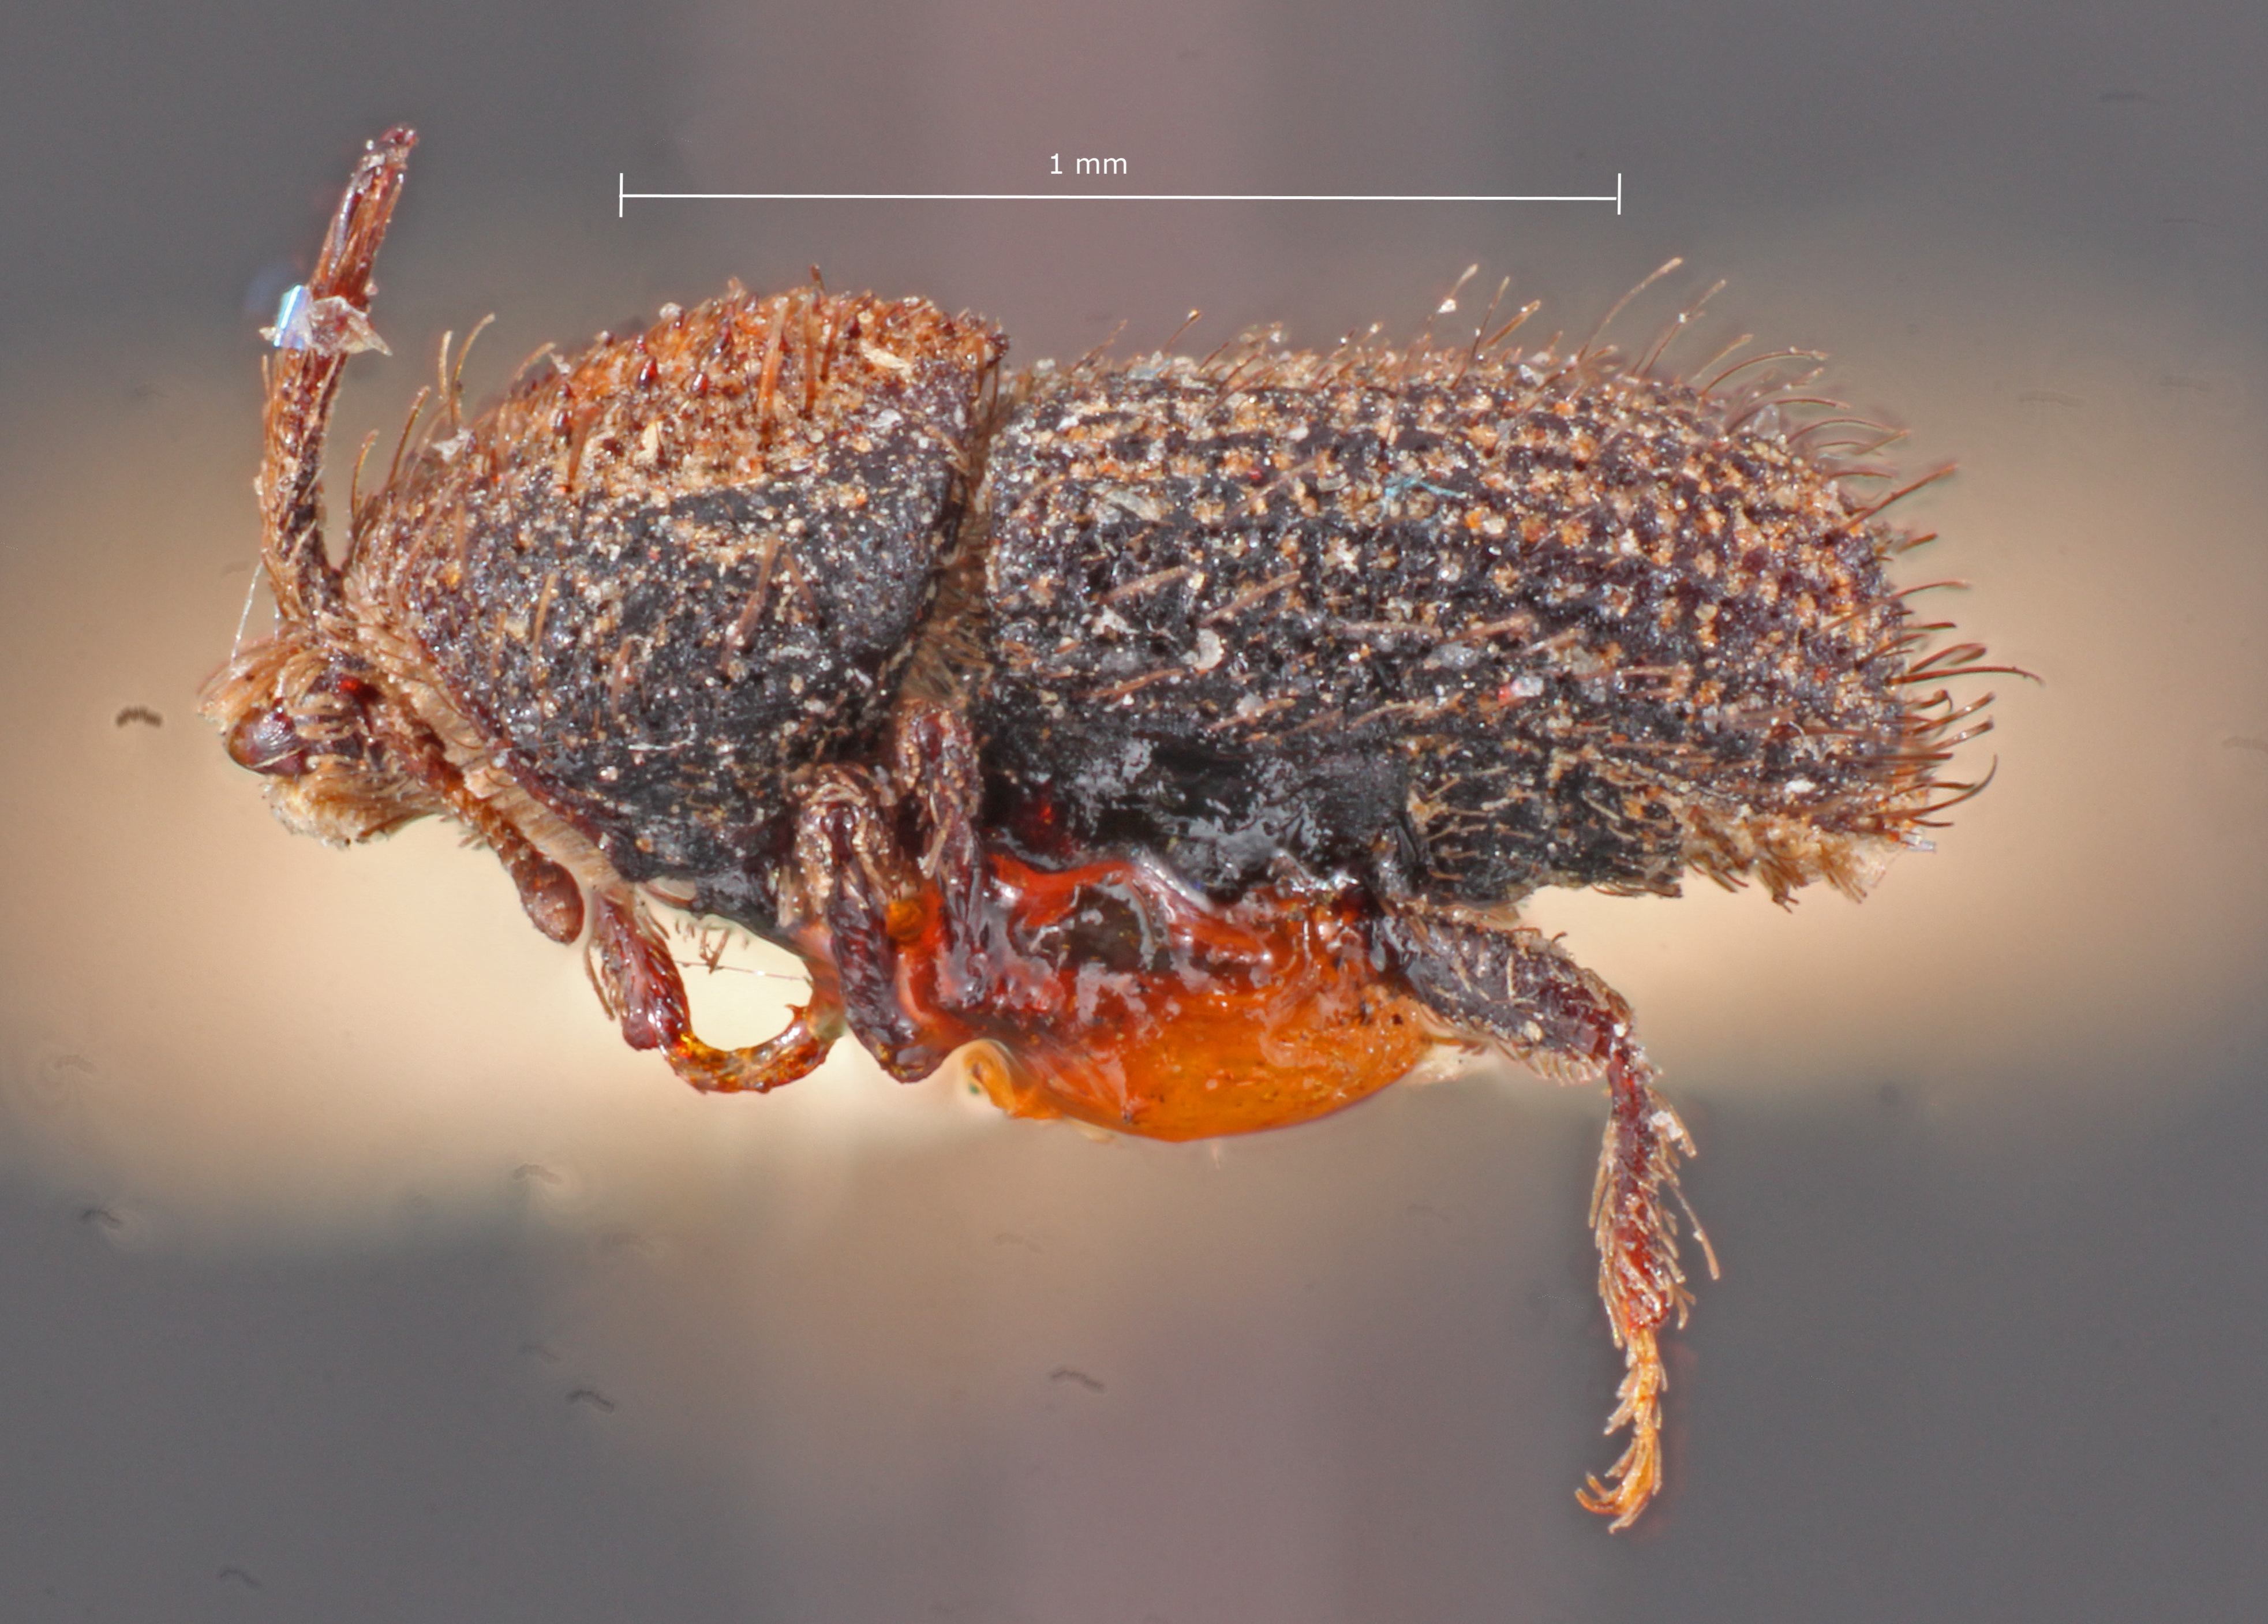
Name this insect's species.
Cactopinus pini
